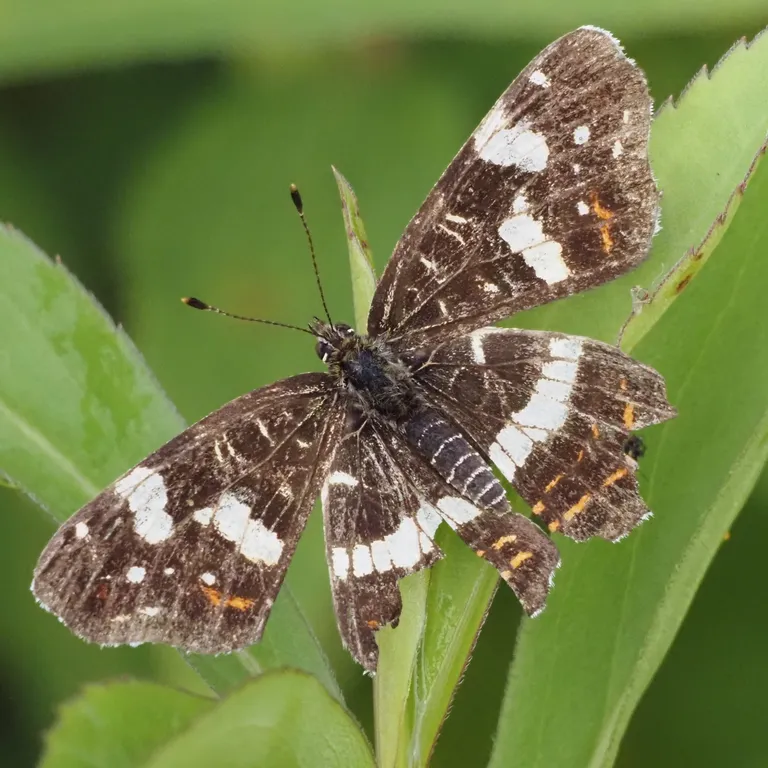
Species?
Araschnia levana
